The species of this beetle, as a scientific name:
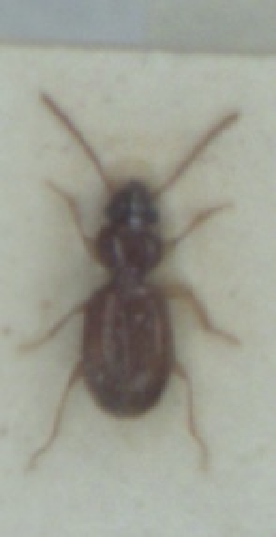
Epaphius secalis
